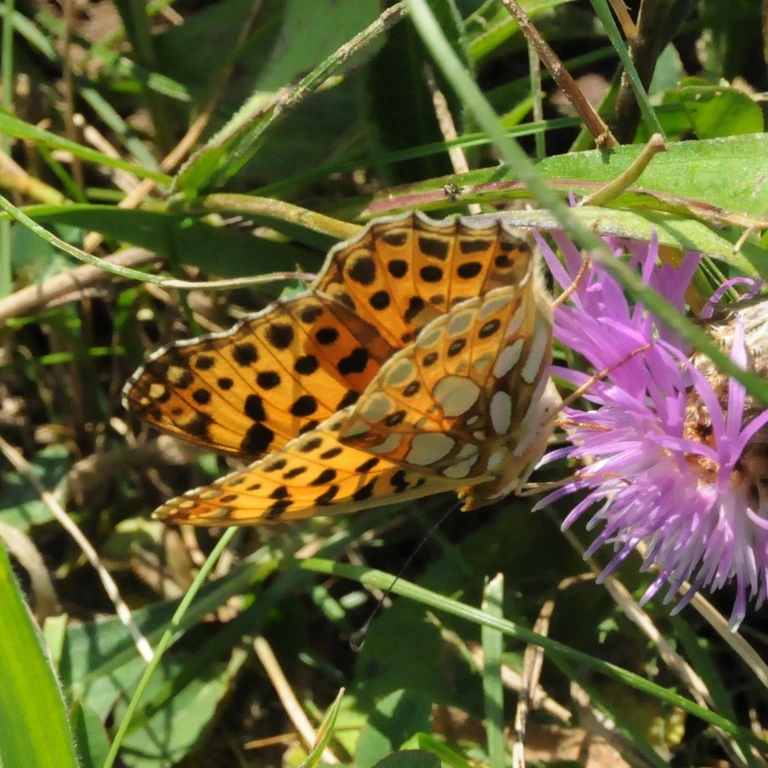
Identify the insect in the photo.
Issoria lathonia
